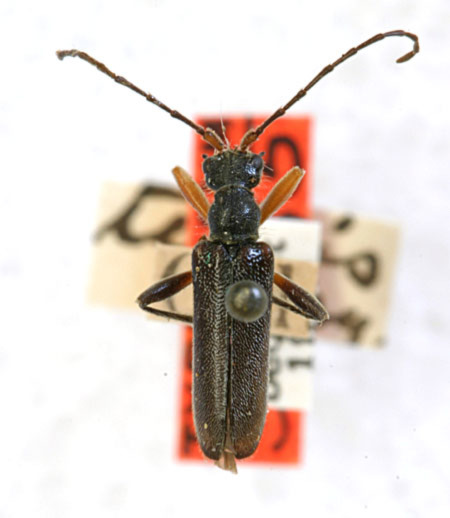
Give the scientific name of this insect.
Leptacmaeops tenuis (also Cortodera cubitalis)
